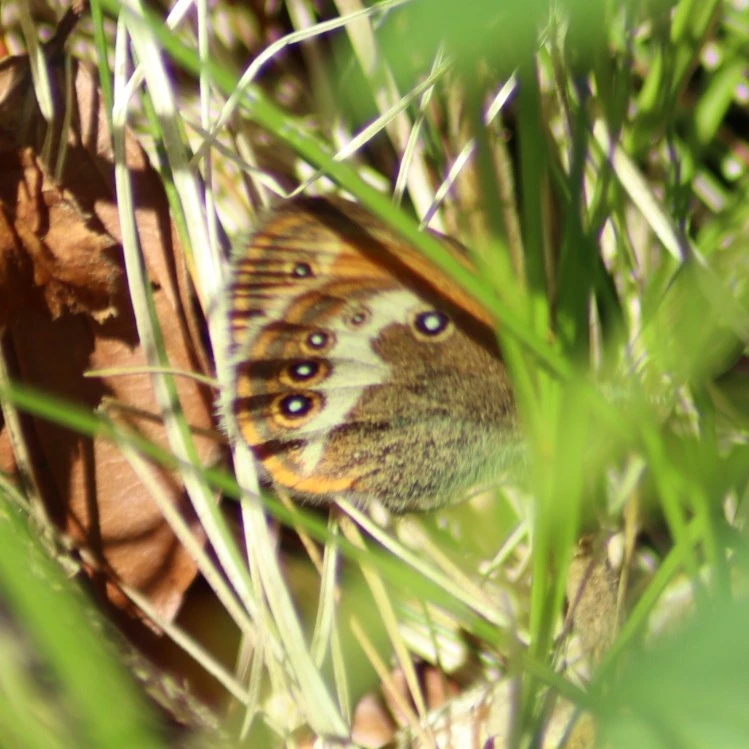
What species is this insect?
Coenonympha arcania
